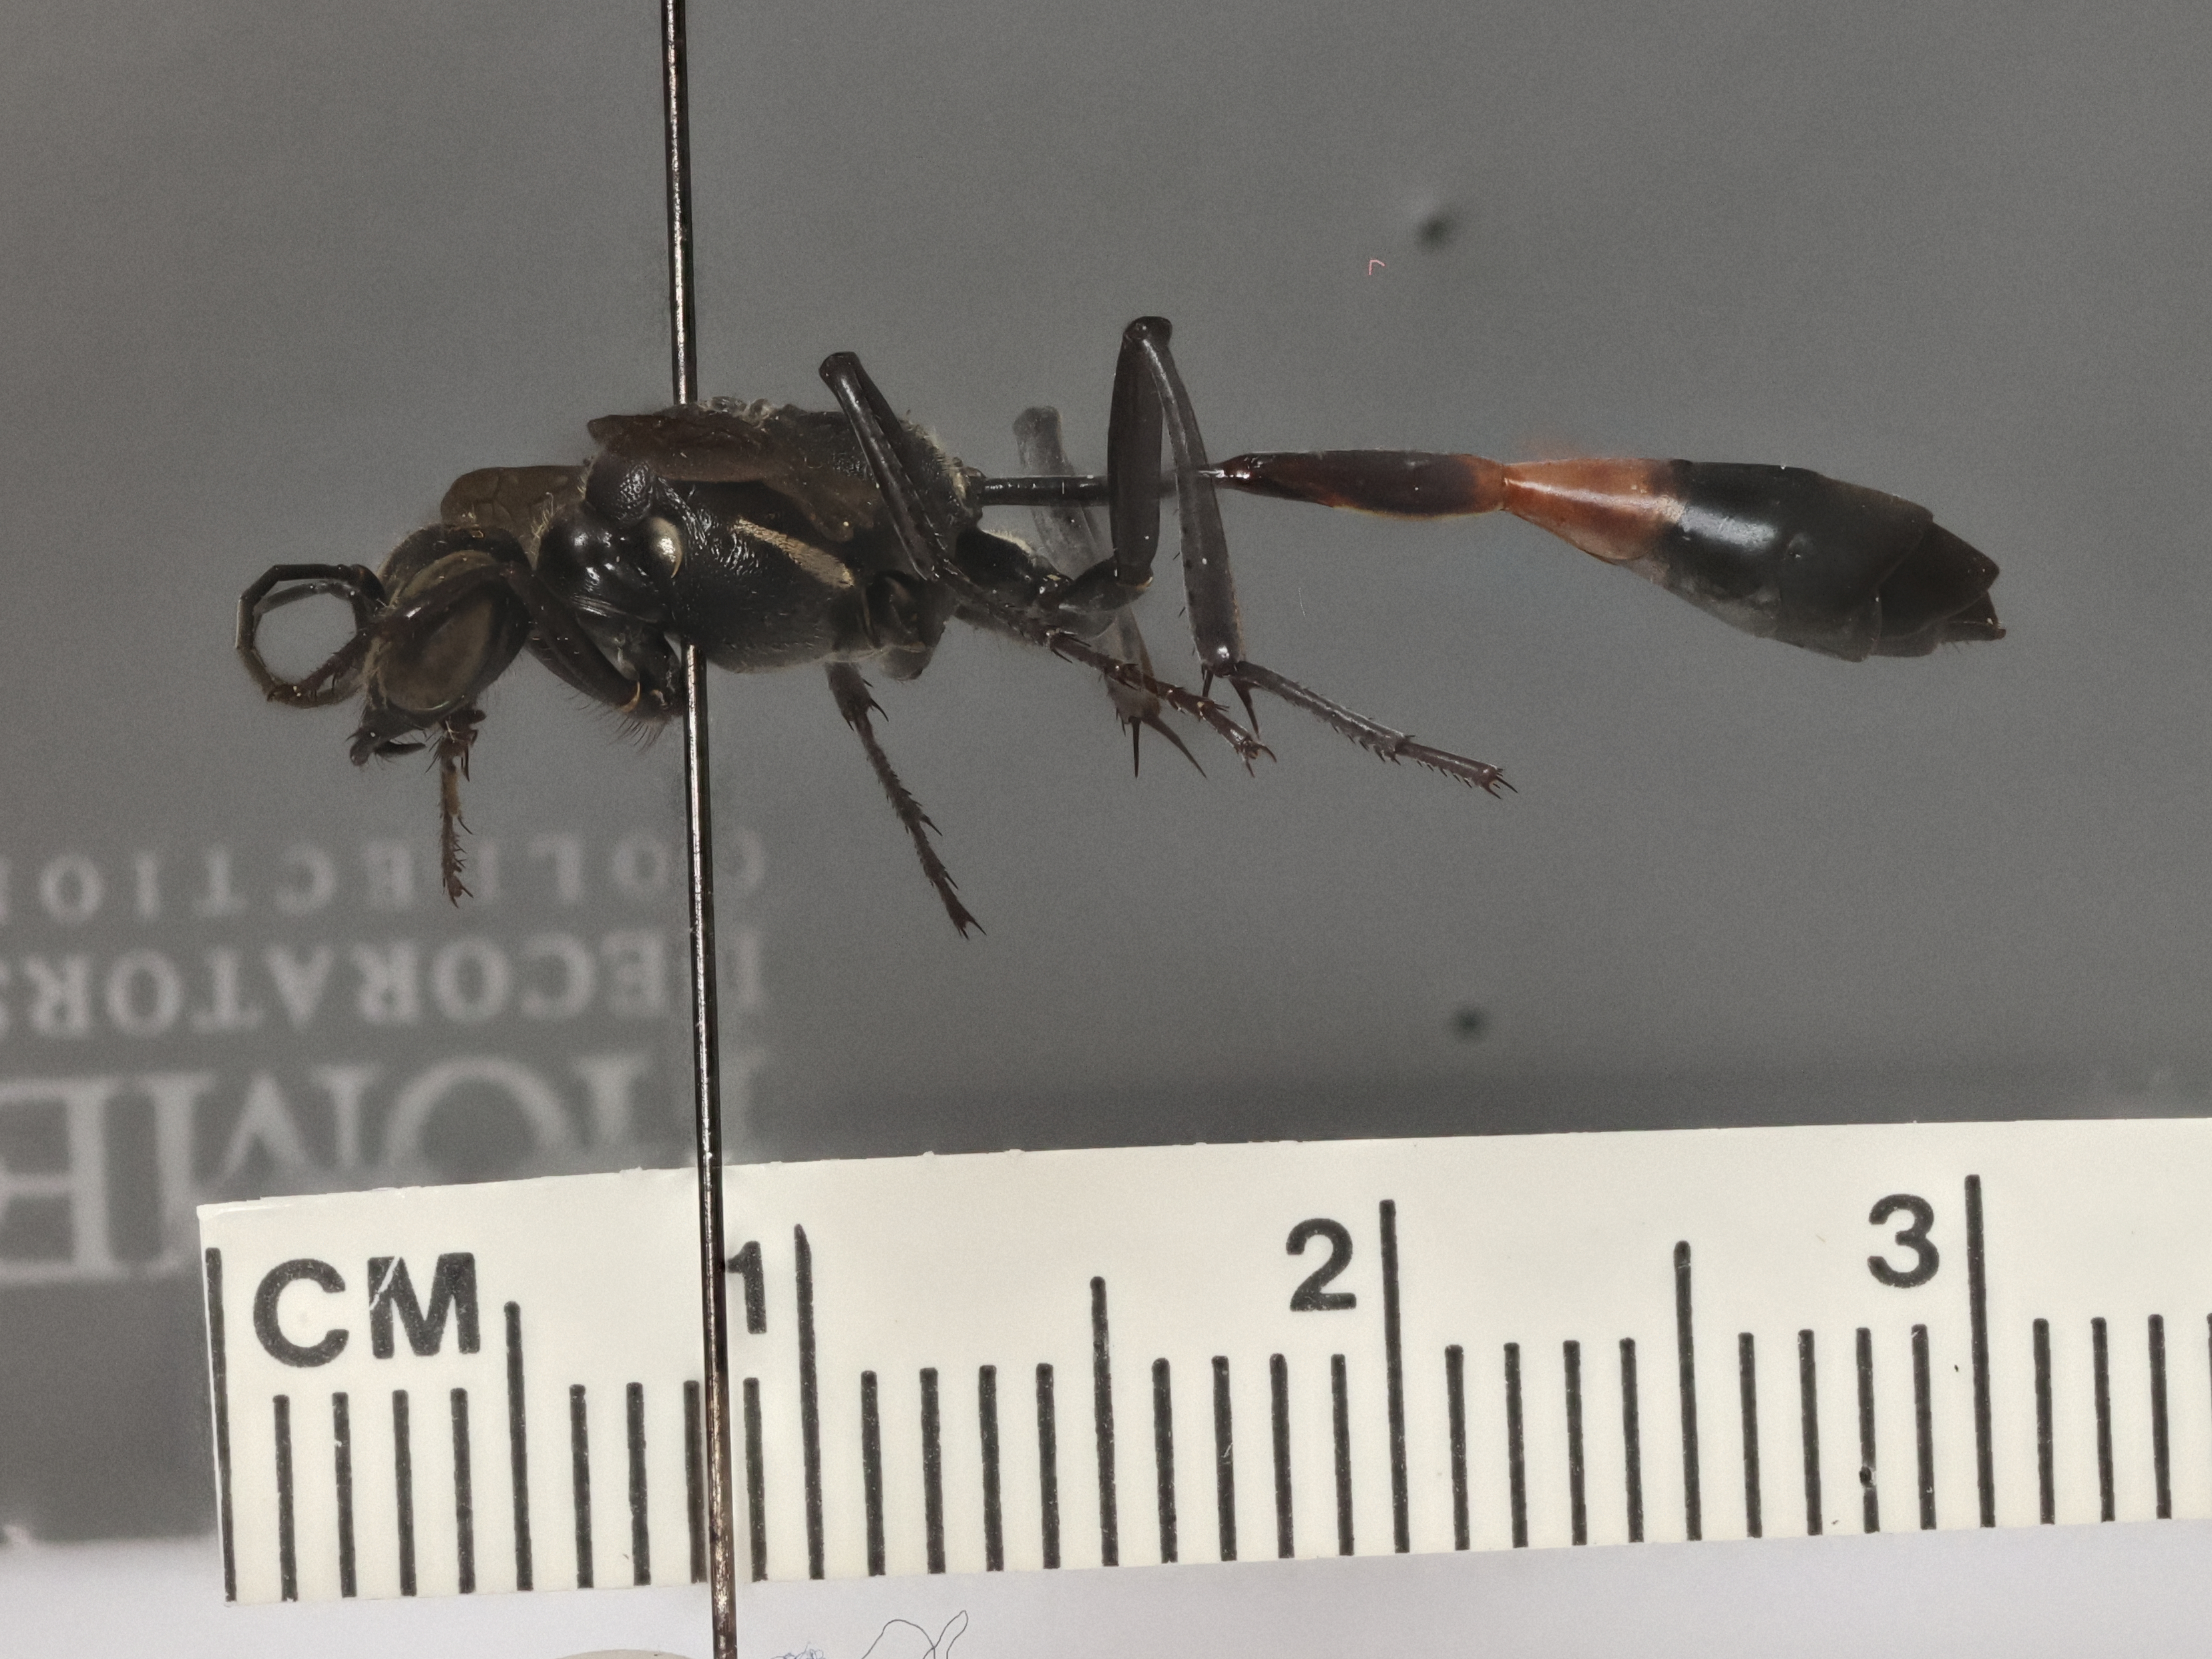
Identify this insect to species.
Sphex floridensis
